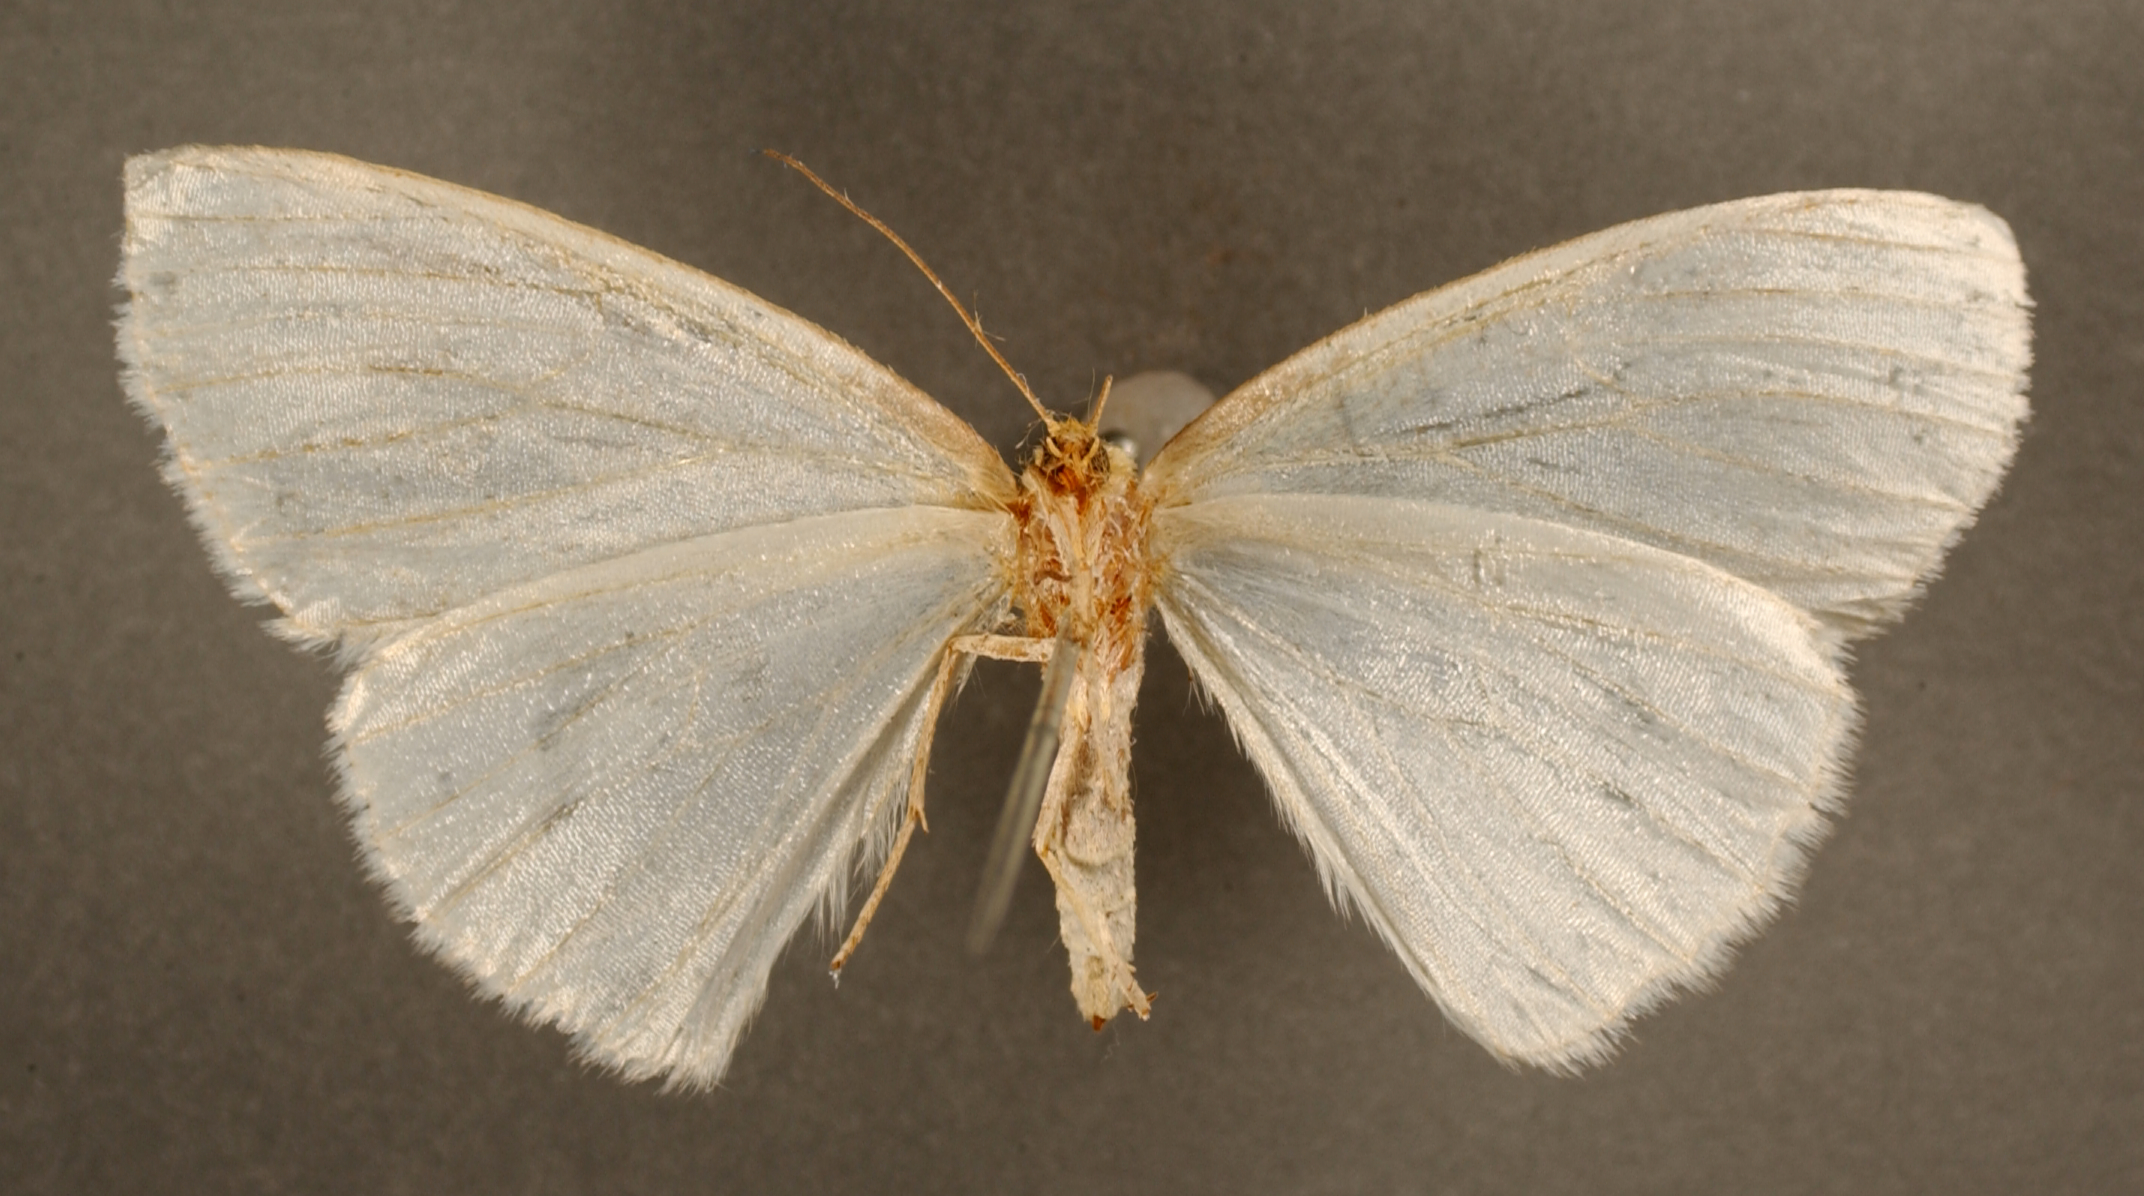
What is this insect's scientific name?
Bapta pulverulenta
